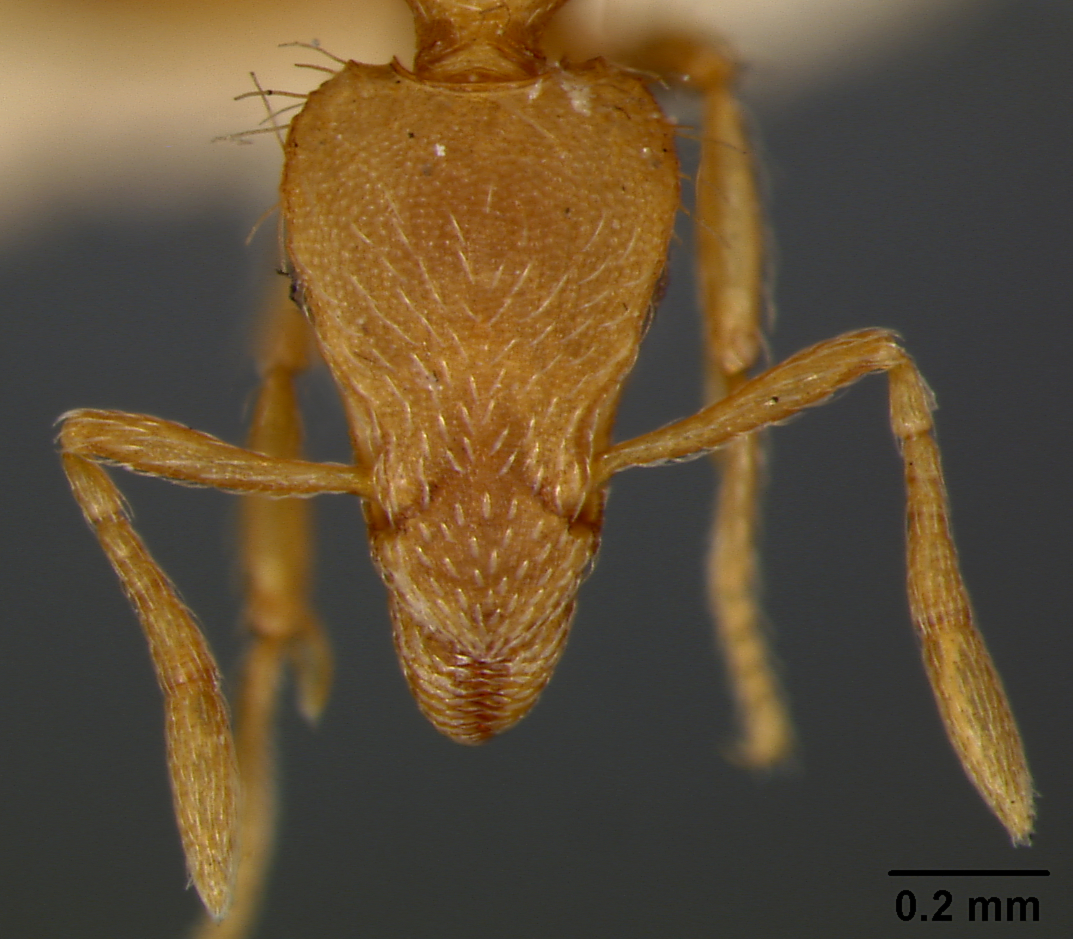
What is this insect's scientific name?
Strumigenys inezae
